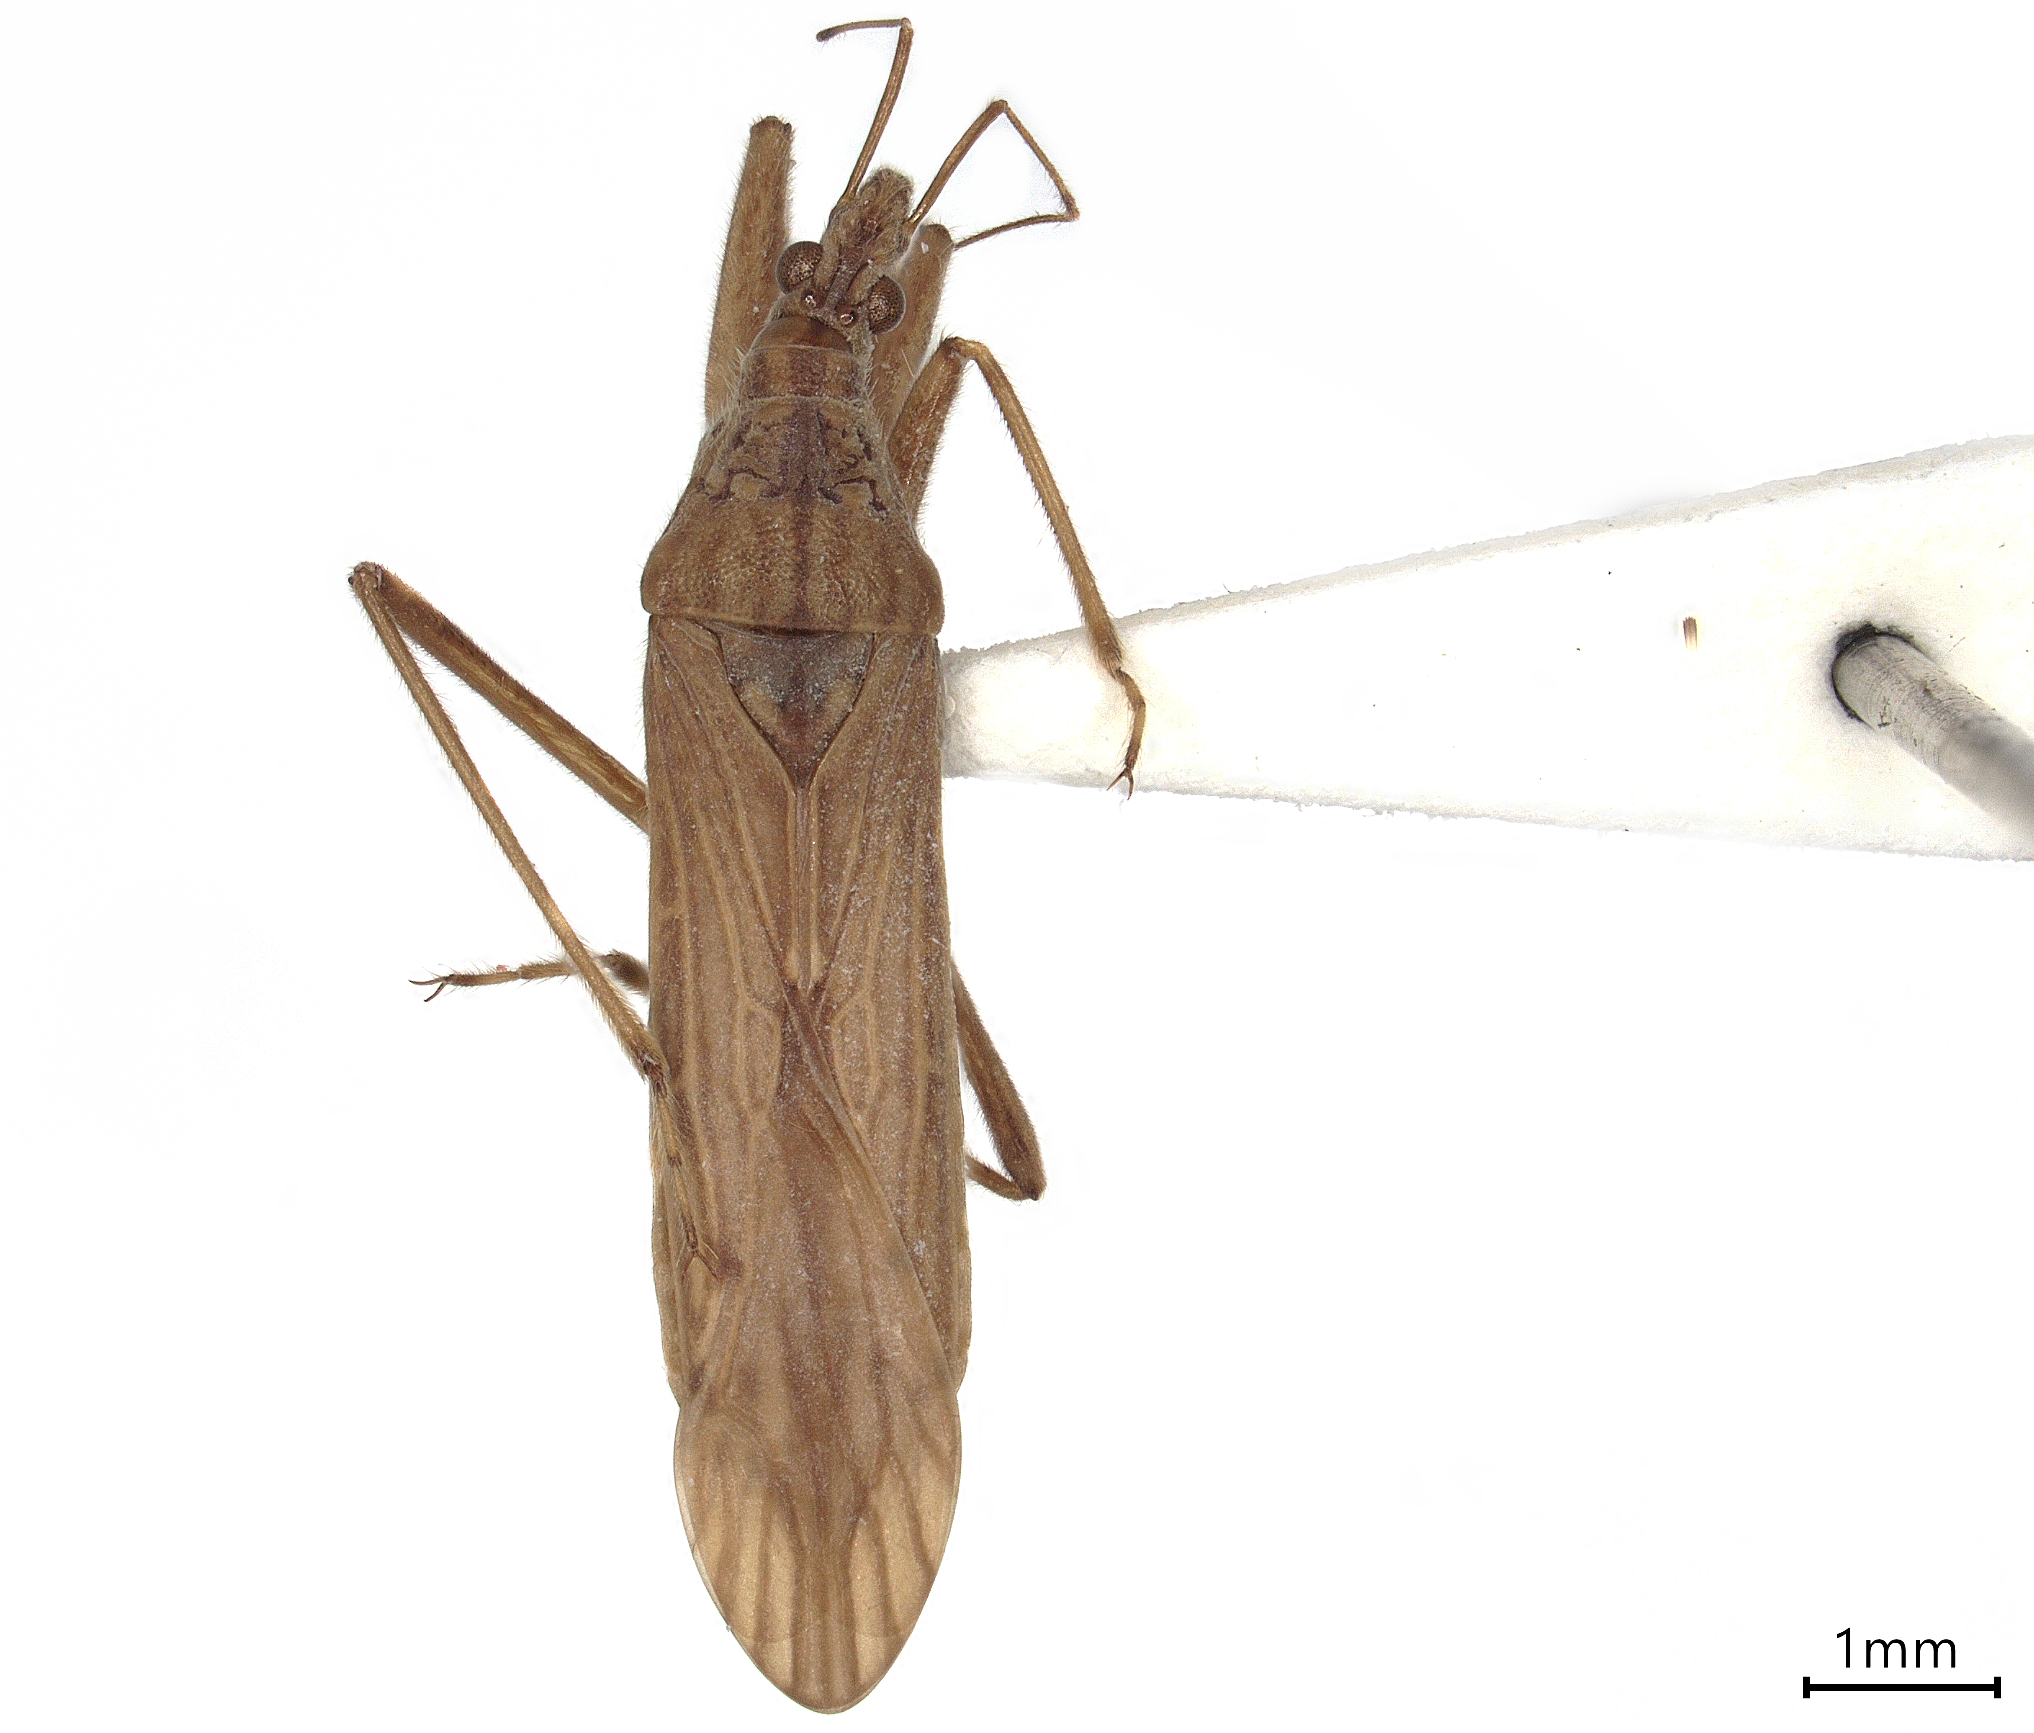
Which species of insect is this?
Stenonabis tagalicus
